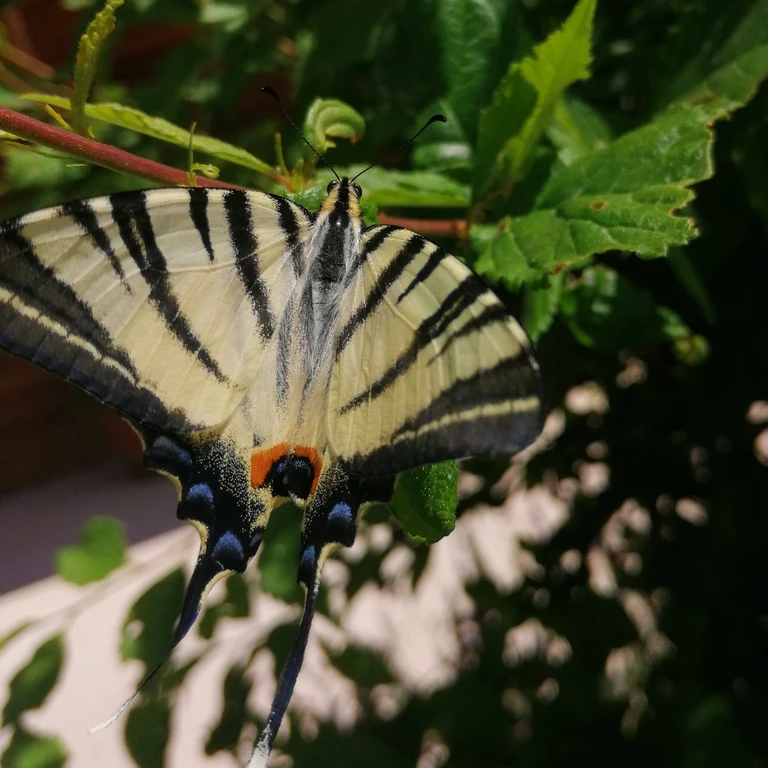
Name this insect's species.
Iphiclides podalirius
